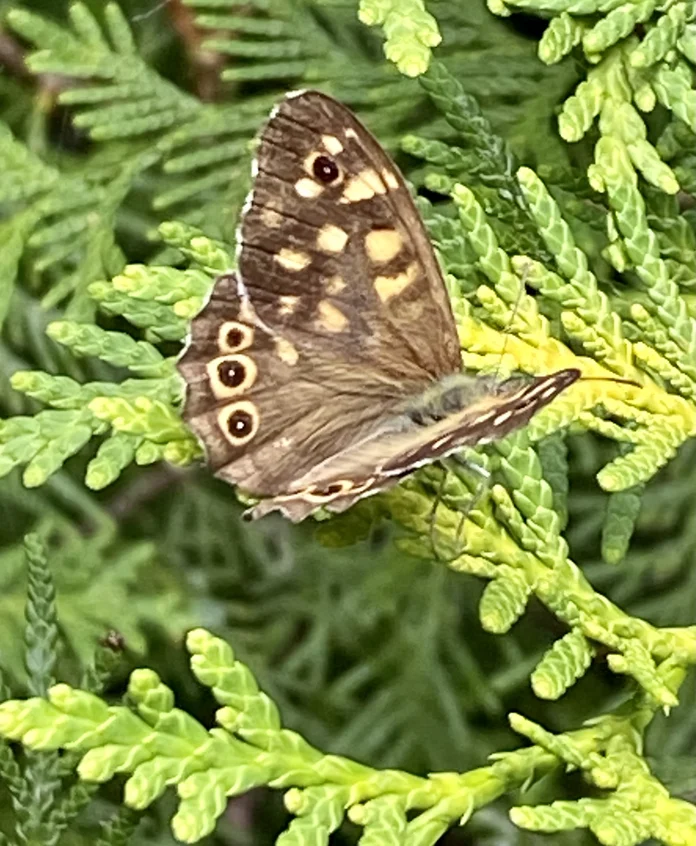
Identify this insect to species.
Pararge aegeria
